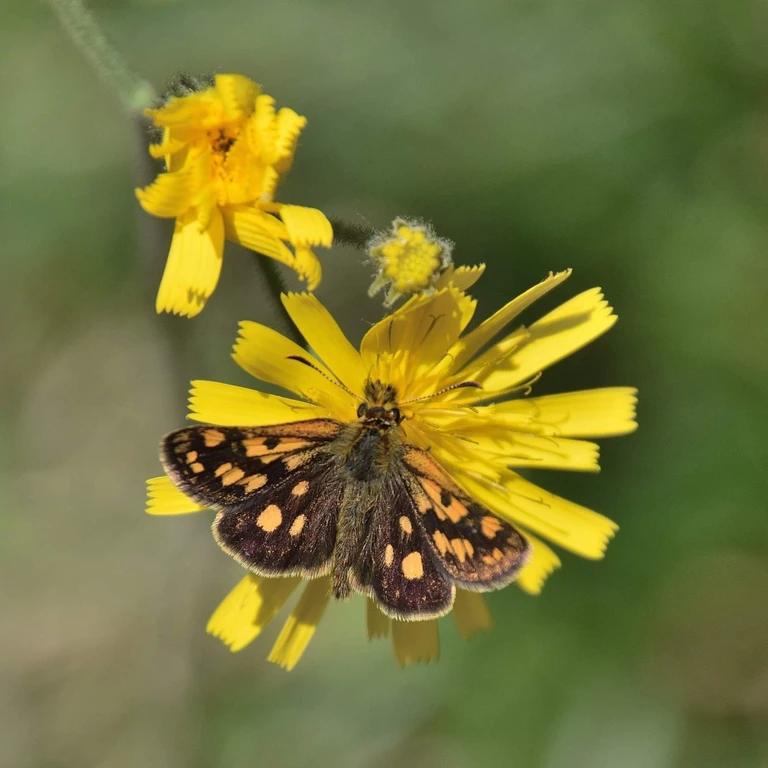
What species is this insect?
Carterocephalus palaemon
